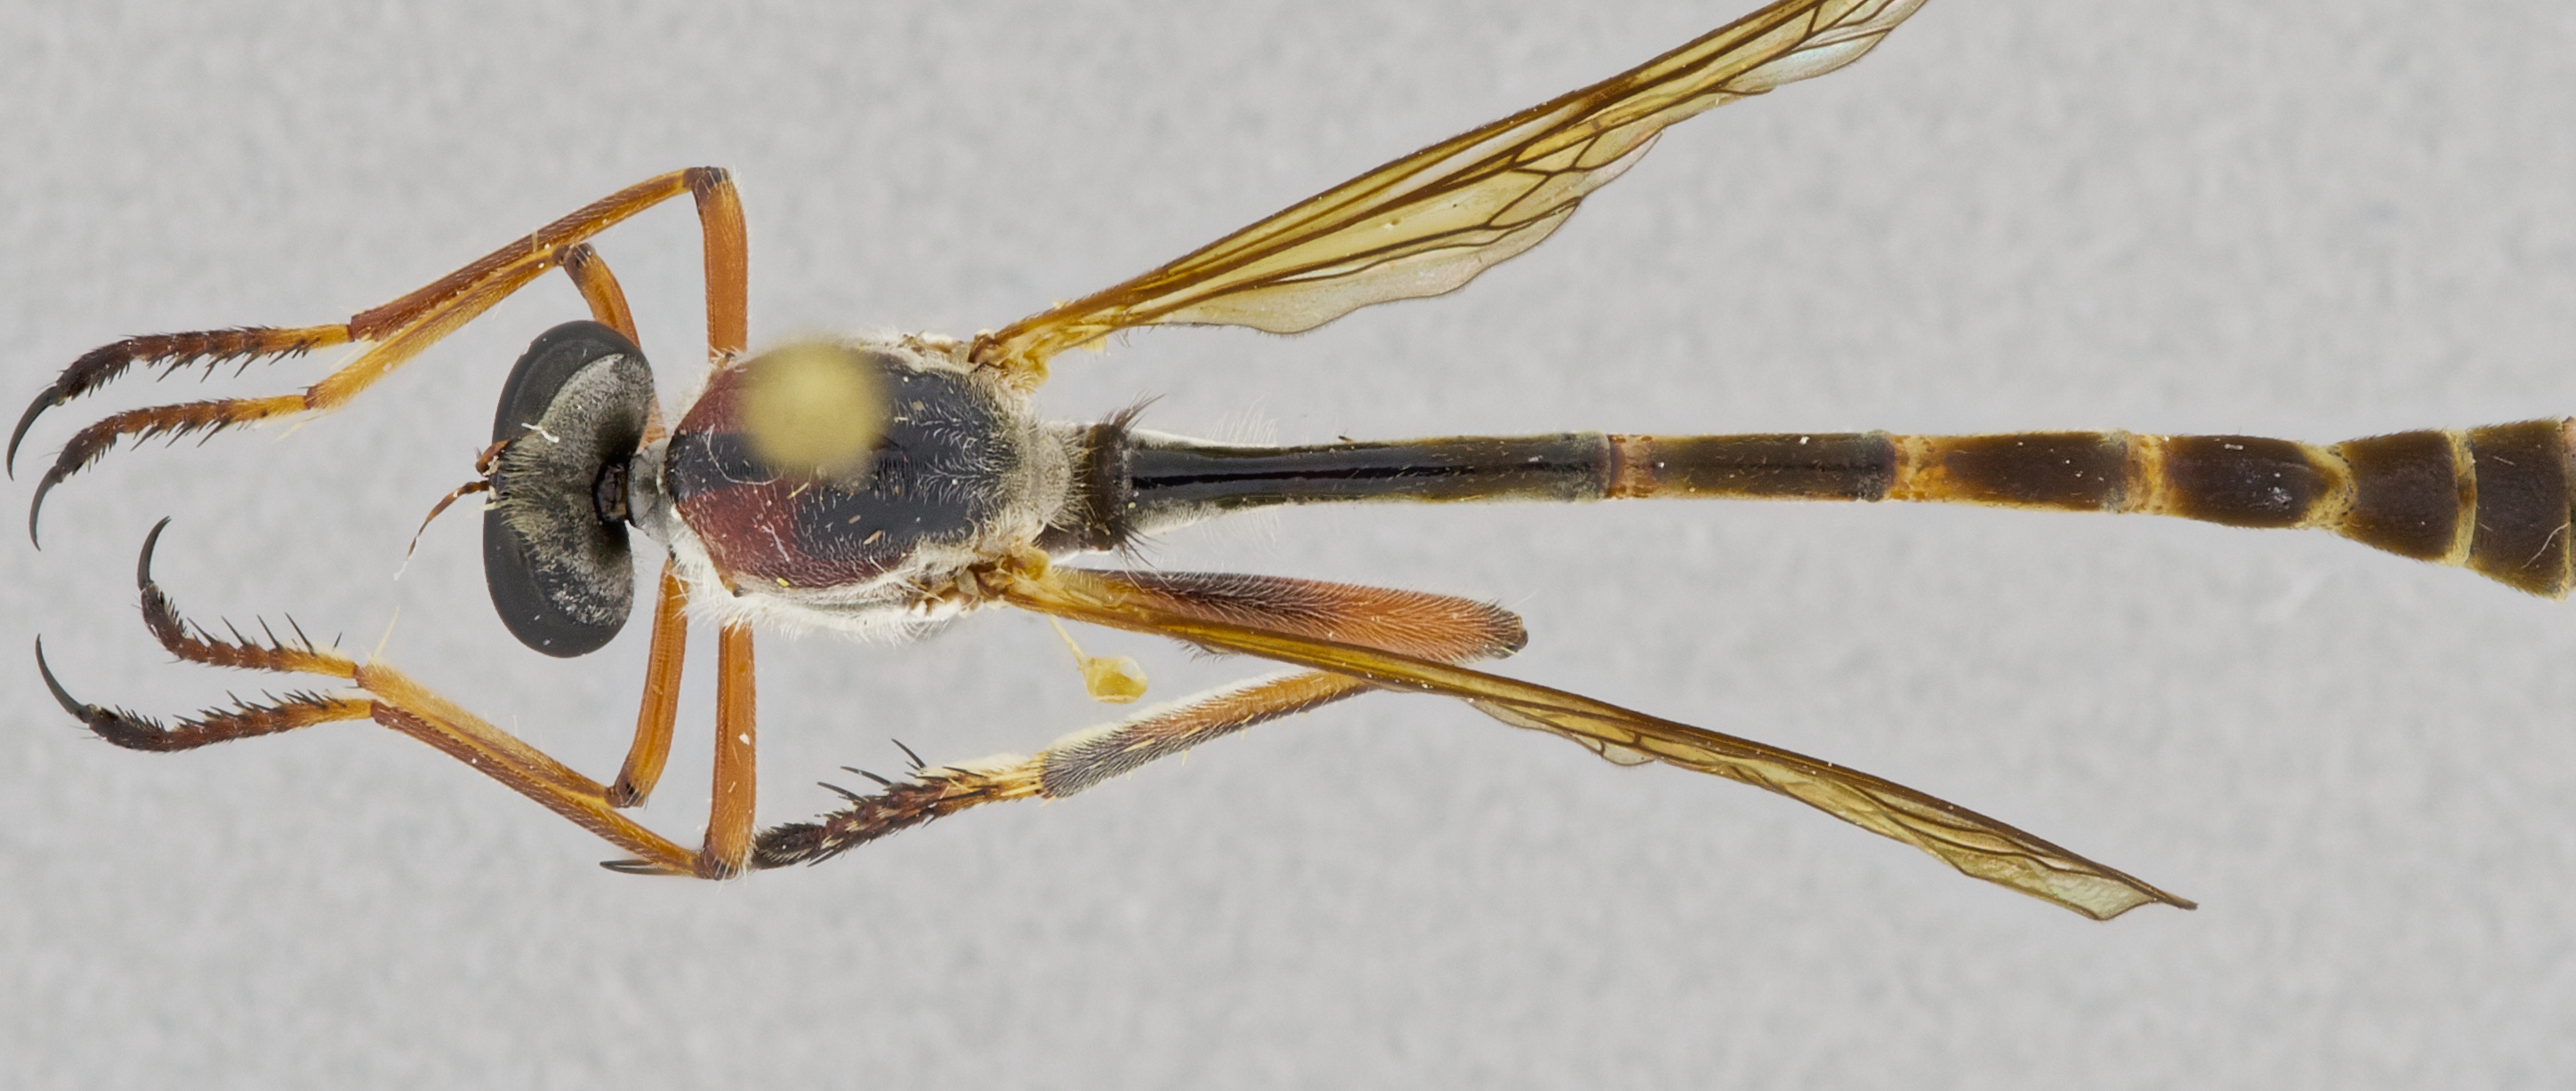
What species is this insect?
Euscelidia pulchra
